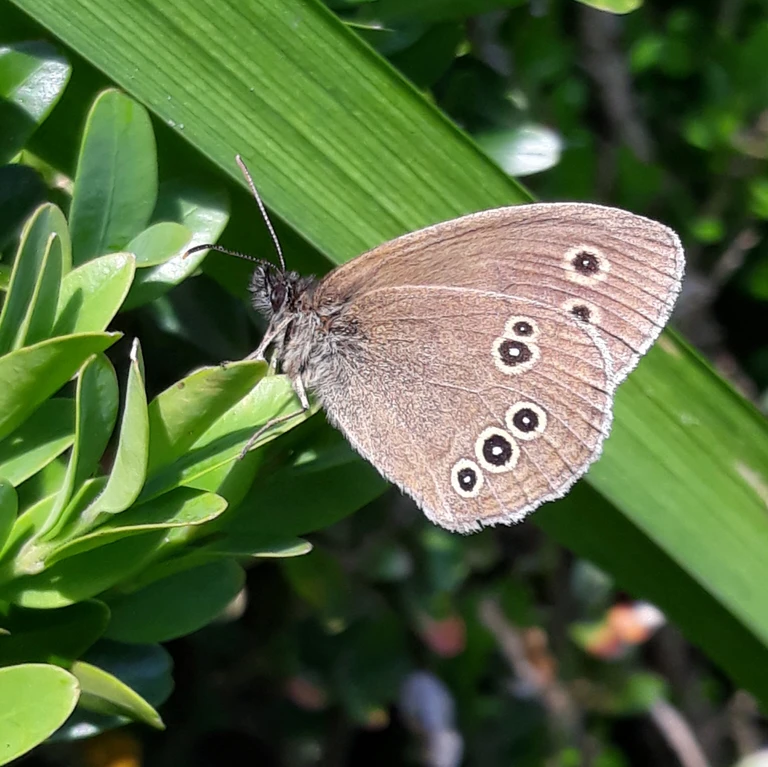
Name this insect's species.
Aphantopus hyperantus
